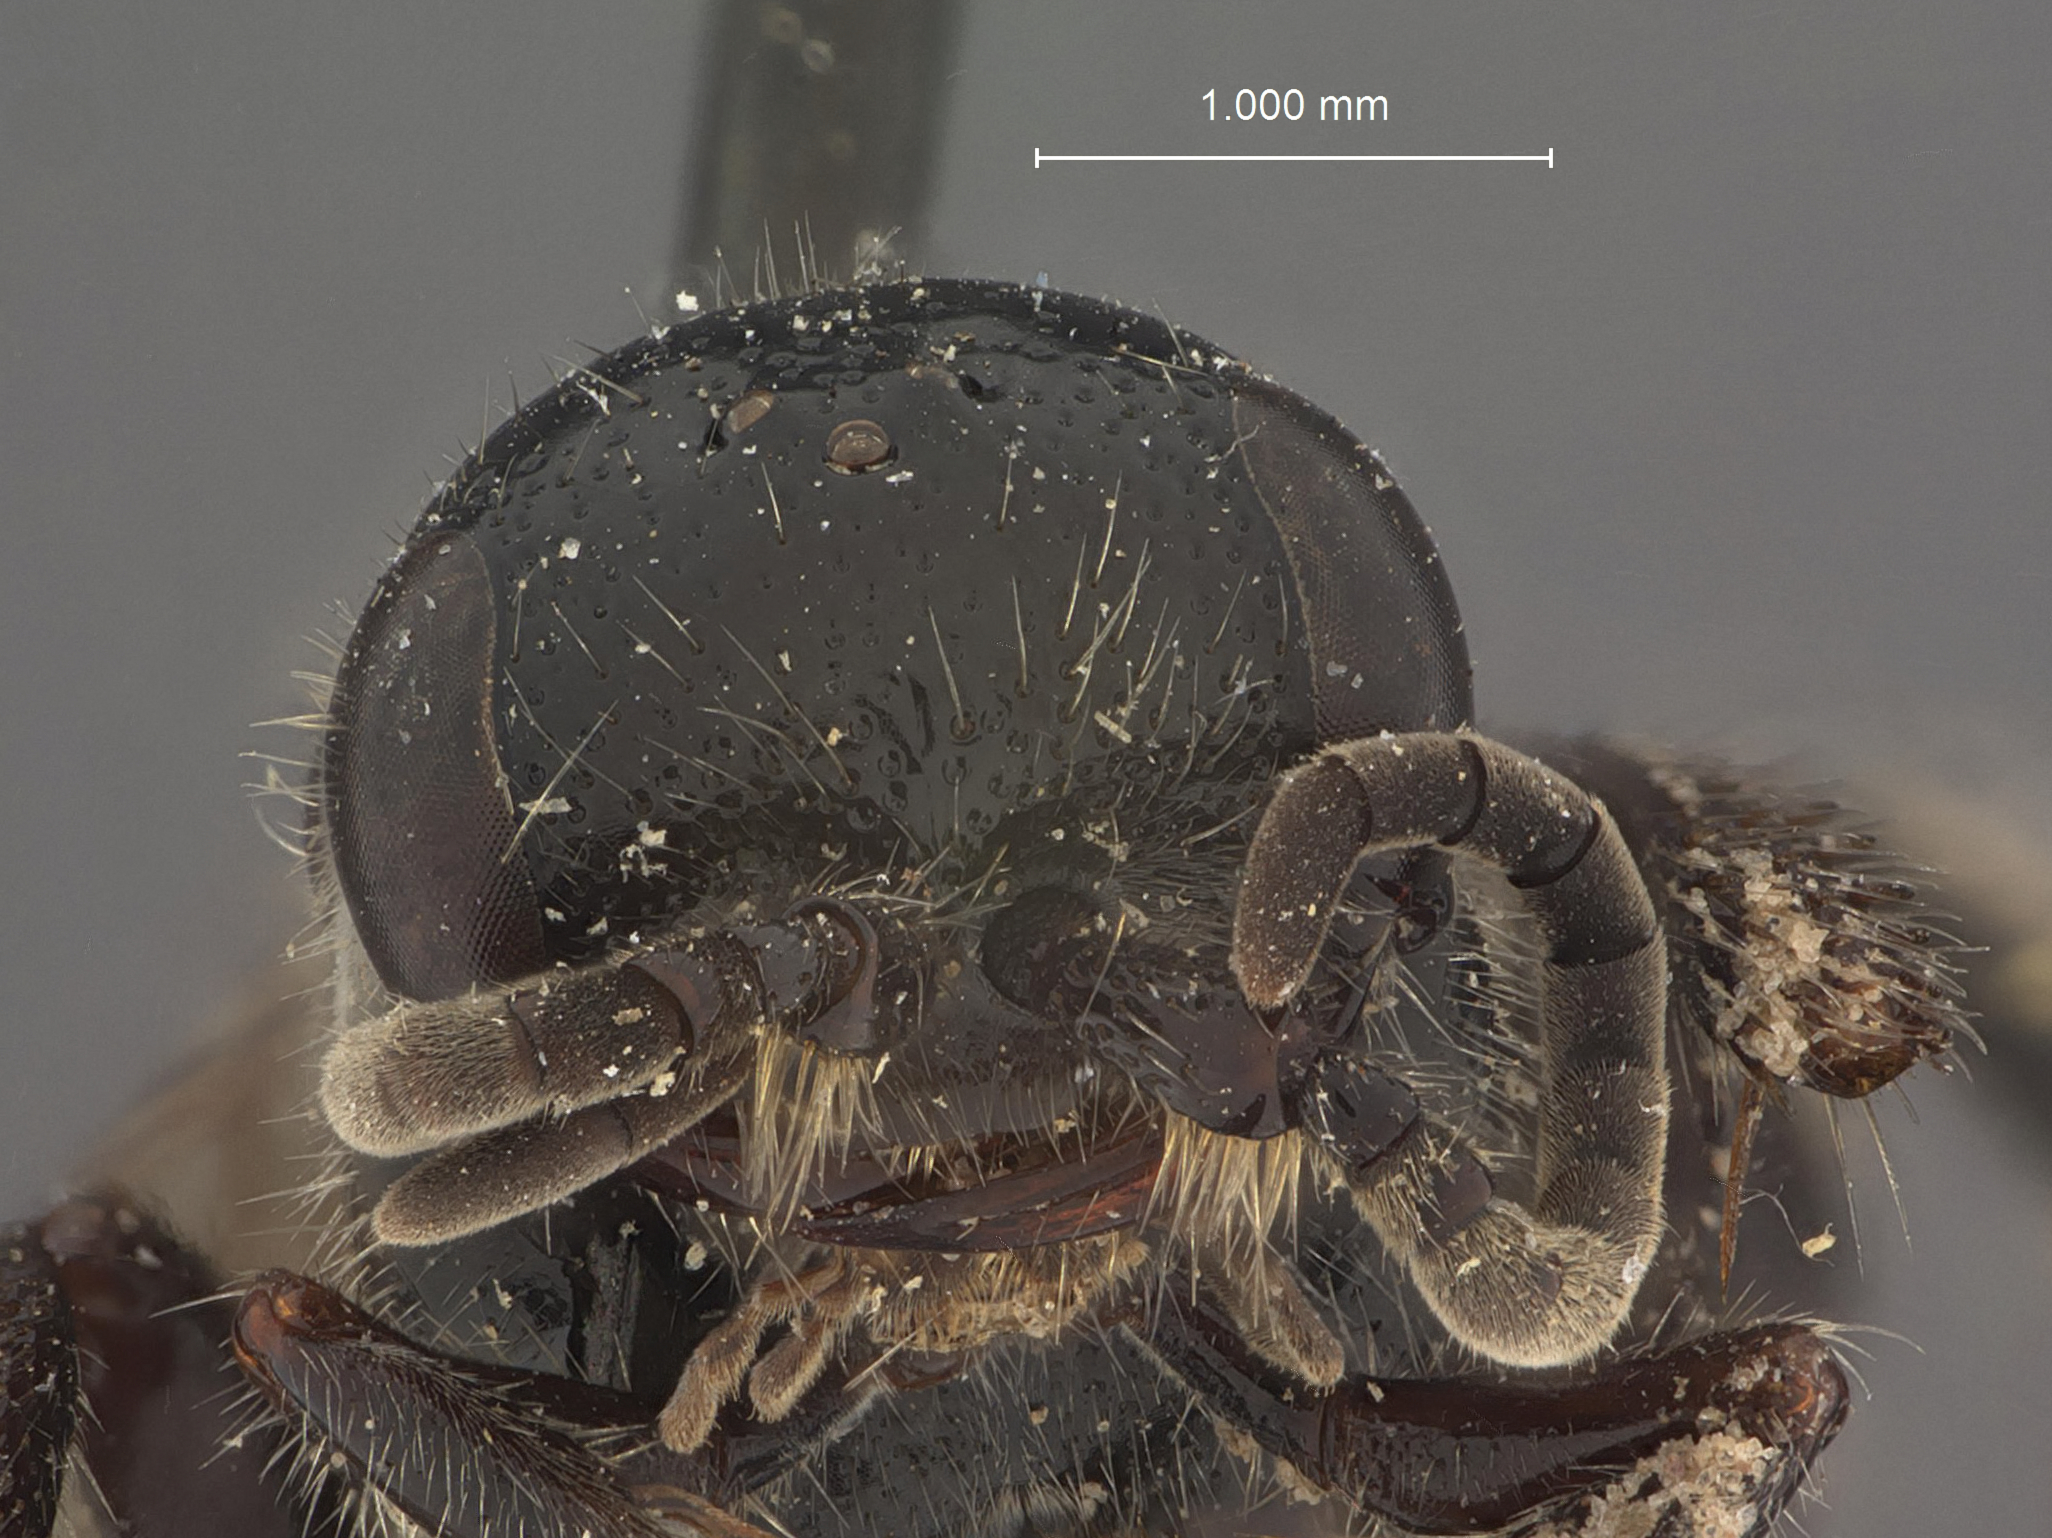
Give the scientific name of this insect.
Tiphia nervidirecta
